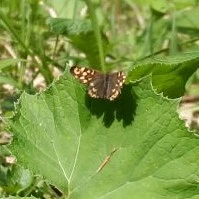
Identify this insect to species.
Pararge aegeria
